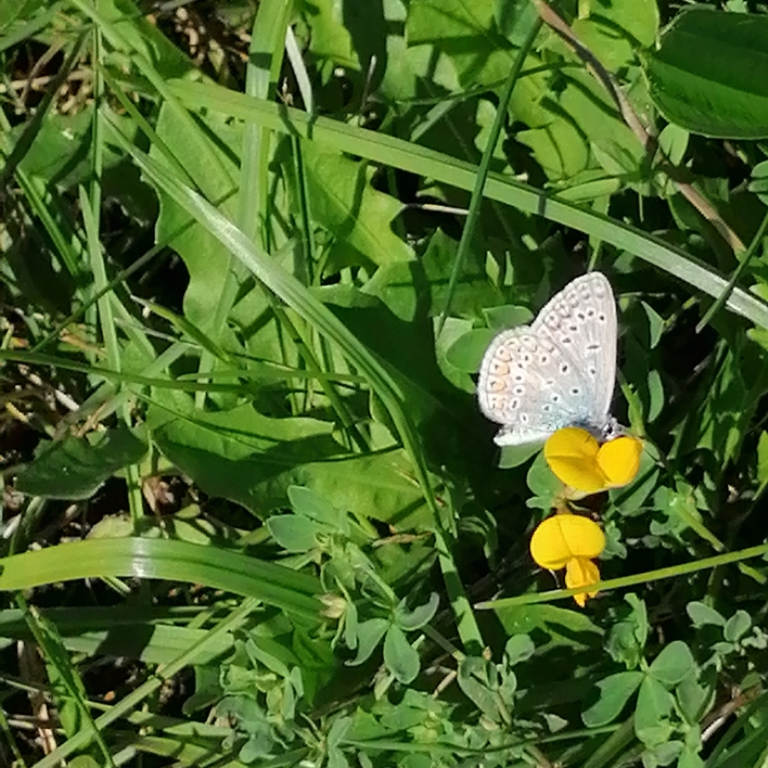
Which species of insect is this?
Polyommatus icarus
